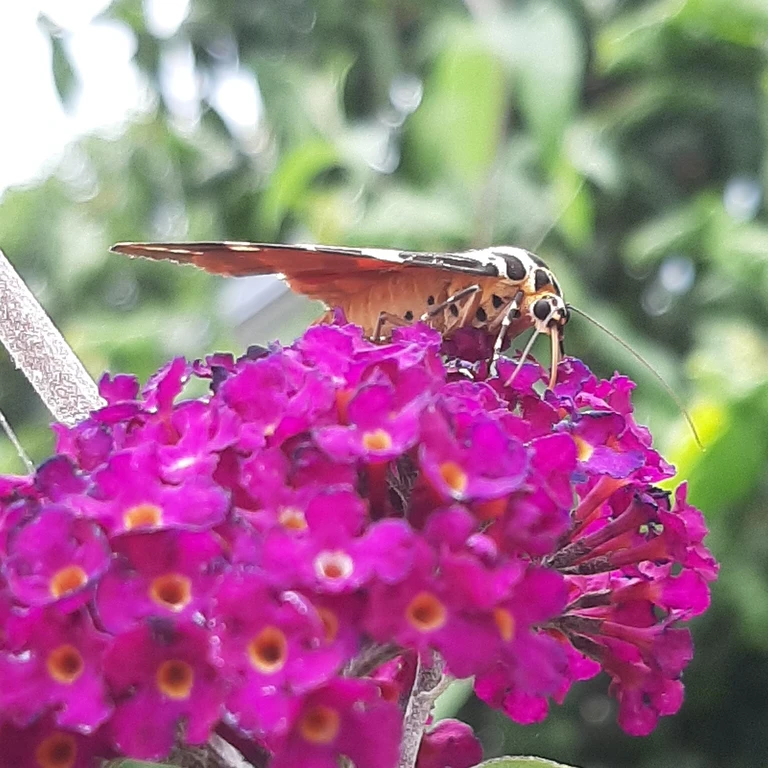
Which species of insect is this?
Euplagia quadripunctaria
